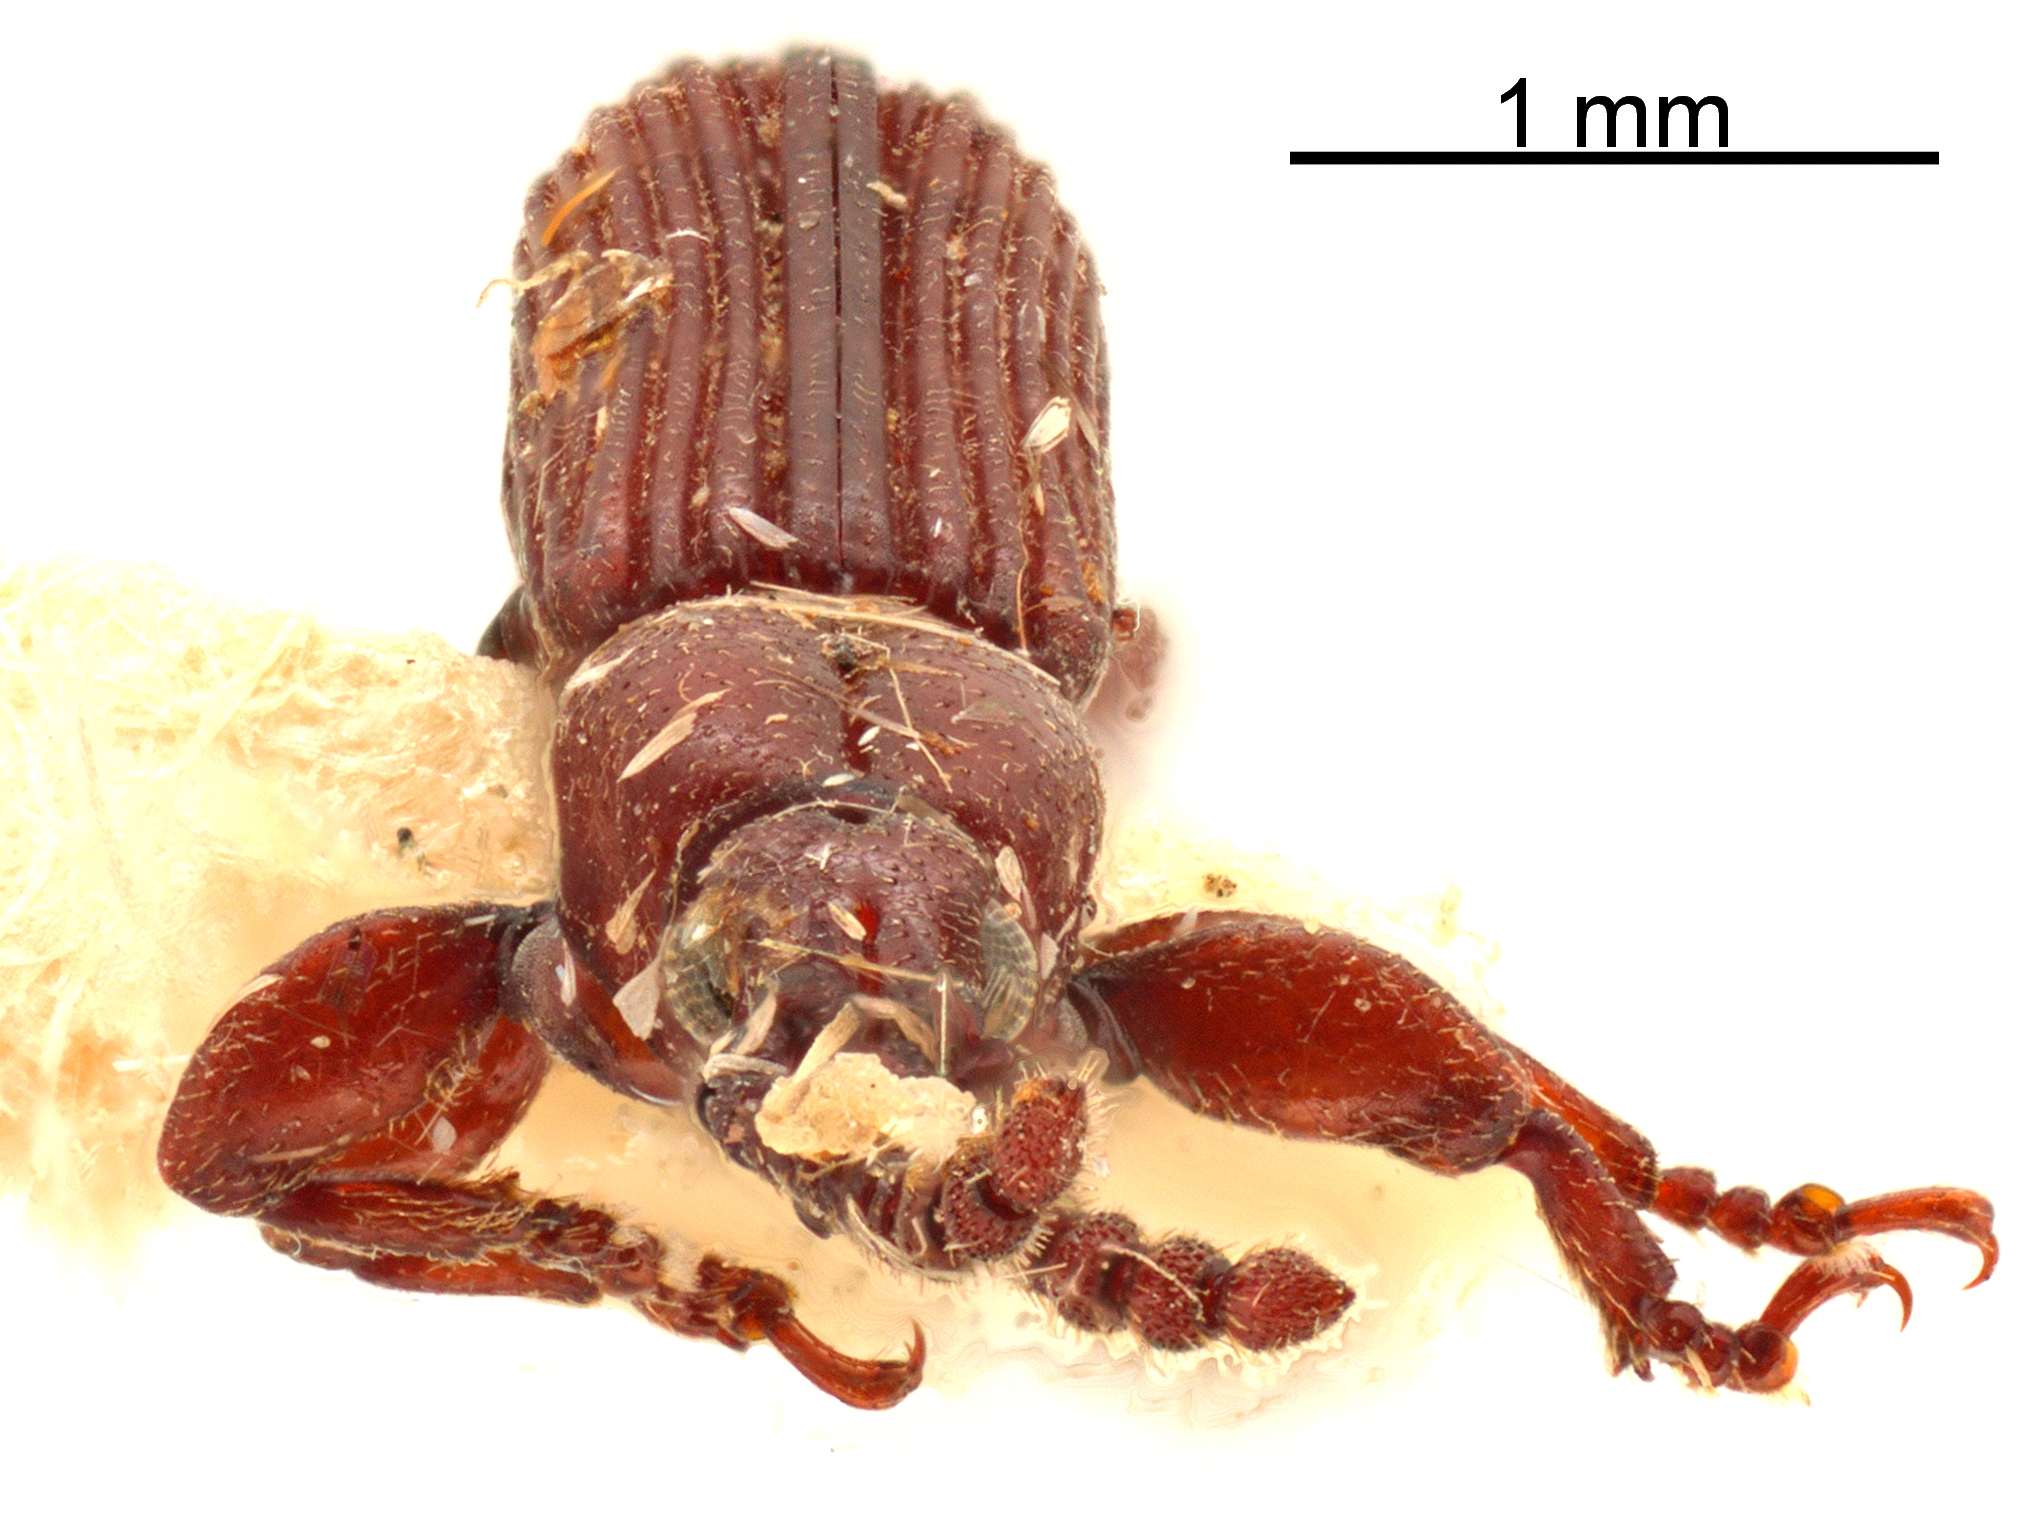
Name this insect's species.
Microtrachelizus aethiopicus
